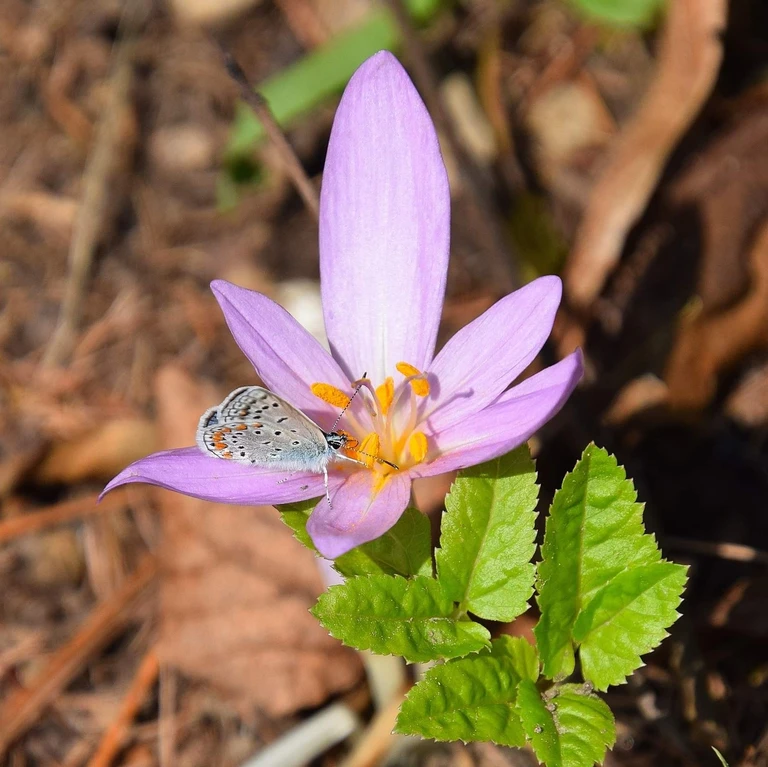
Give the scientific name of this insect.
Polyommatus icarus
